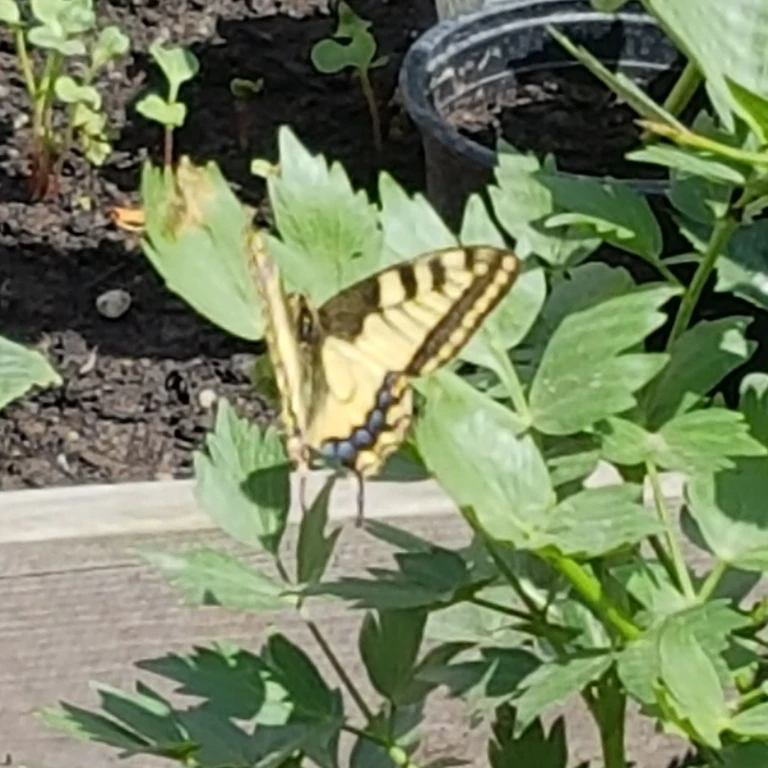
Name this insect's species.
Papilio machaon
